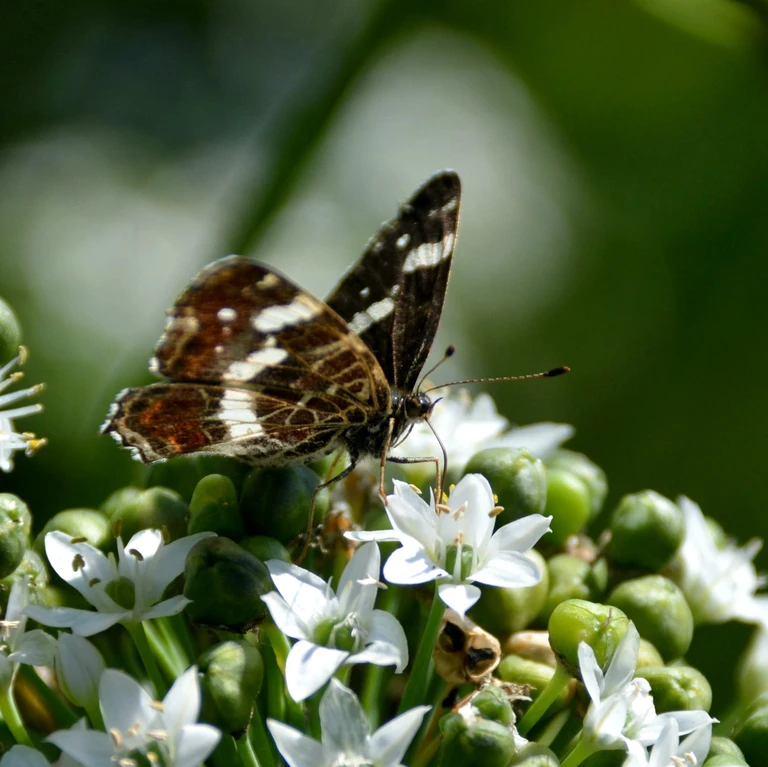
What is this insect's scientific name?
Araschnia levana
